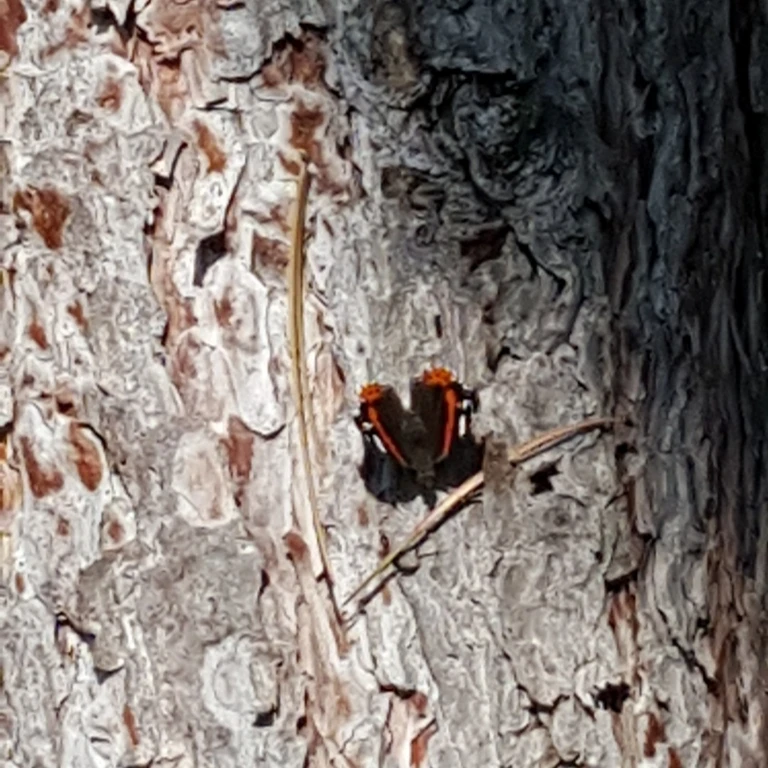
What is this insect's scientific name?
Vanessa atalanta
